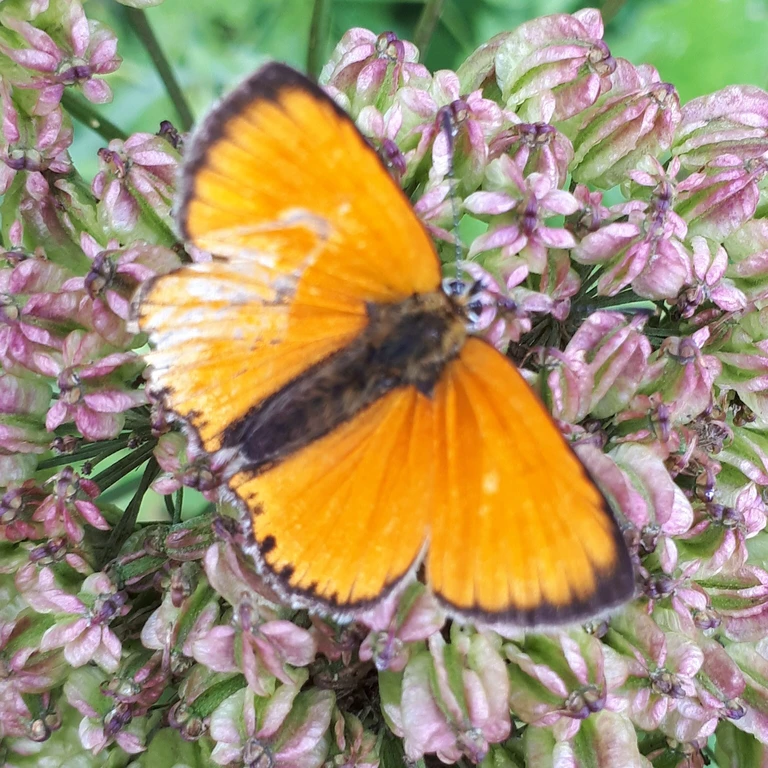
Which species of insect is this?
Lycaena virgaureae
